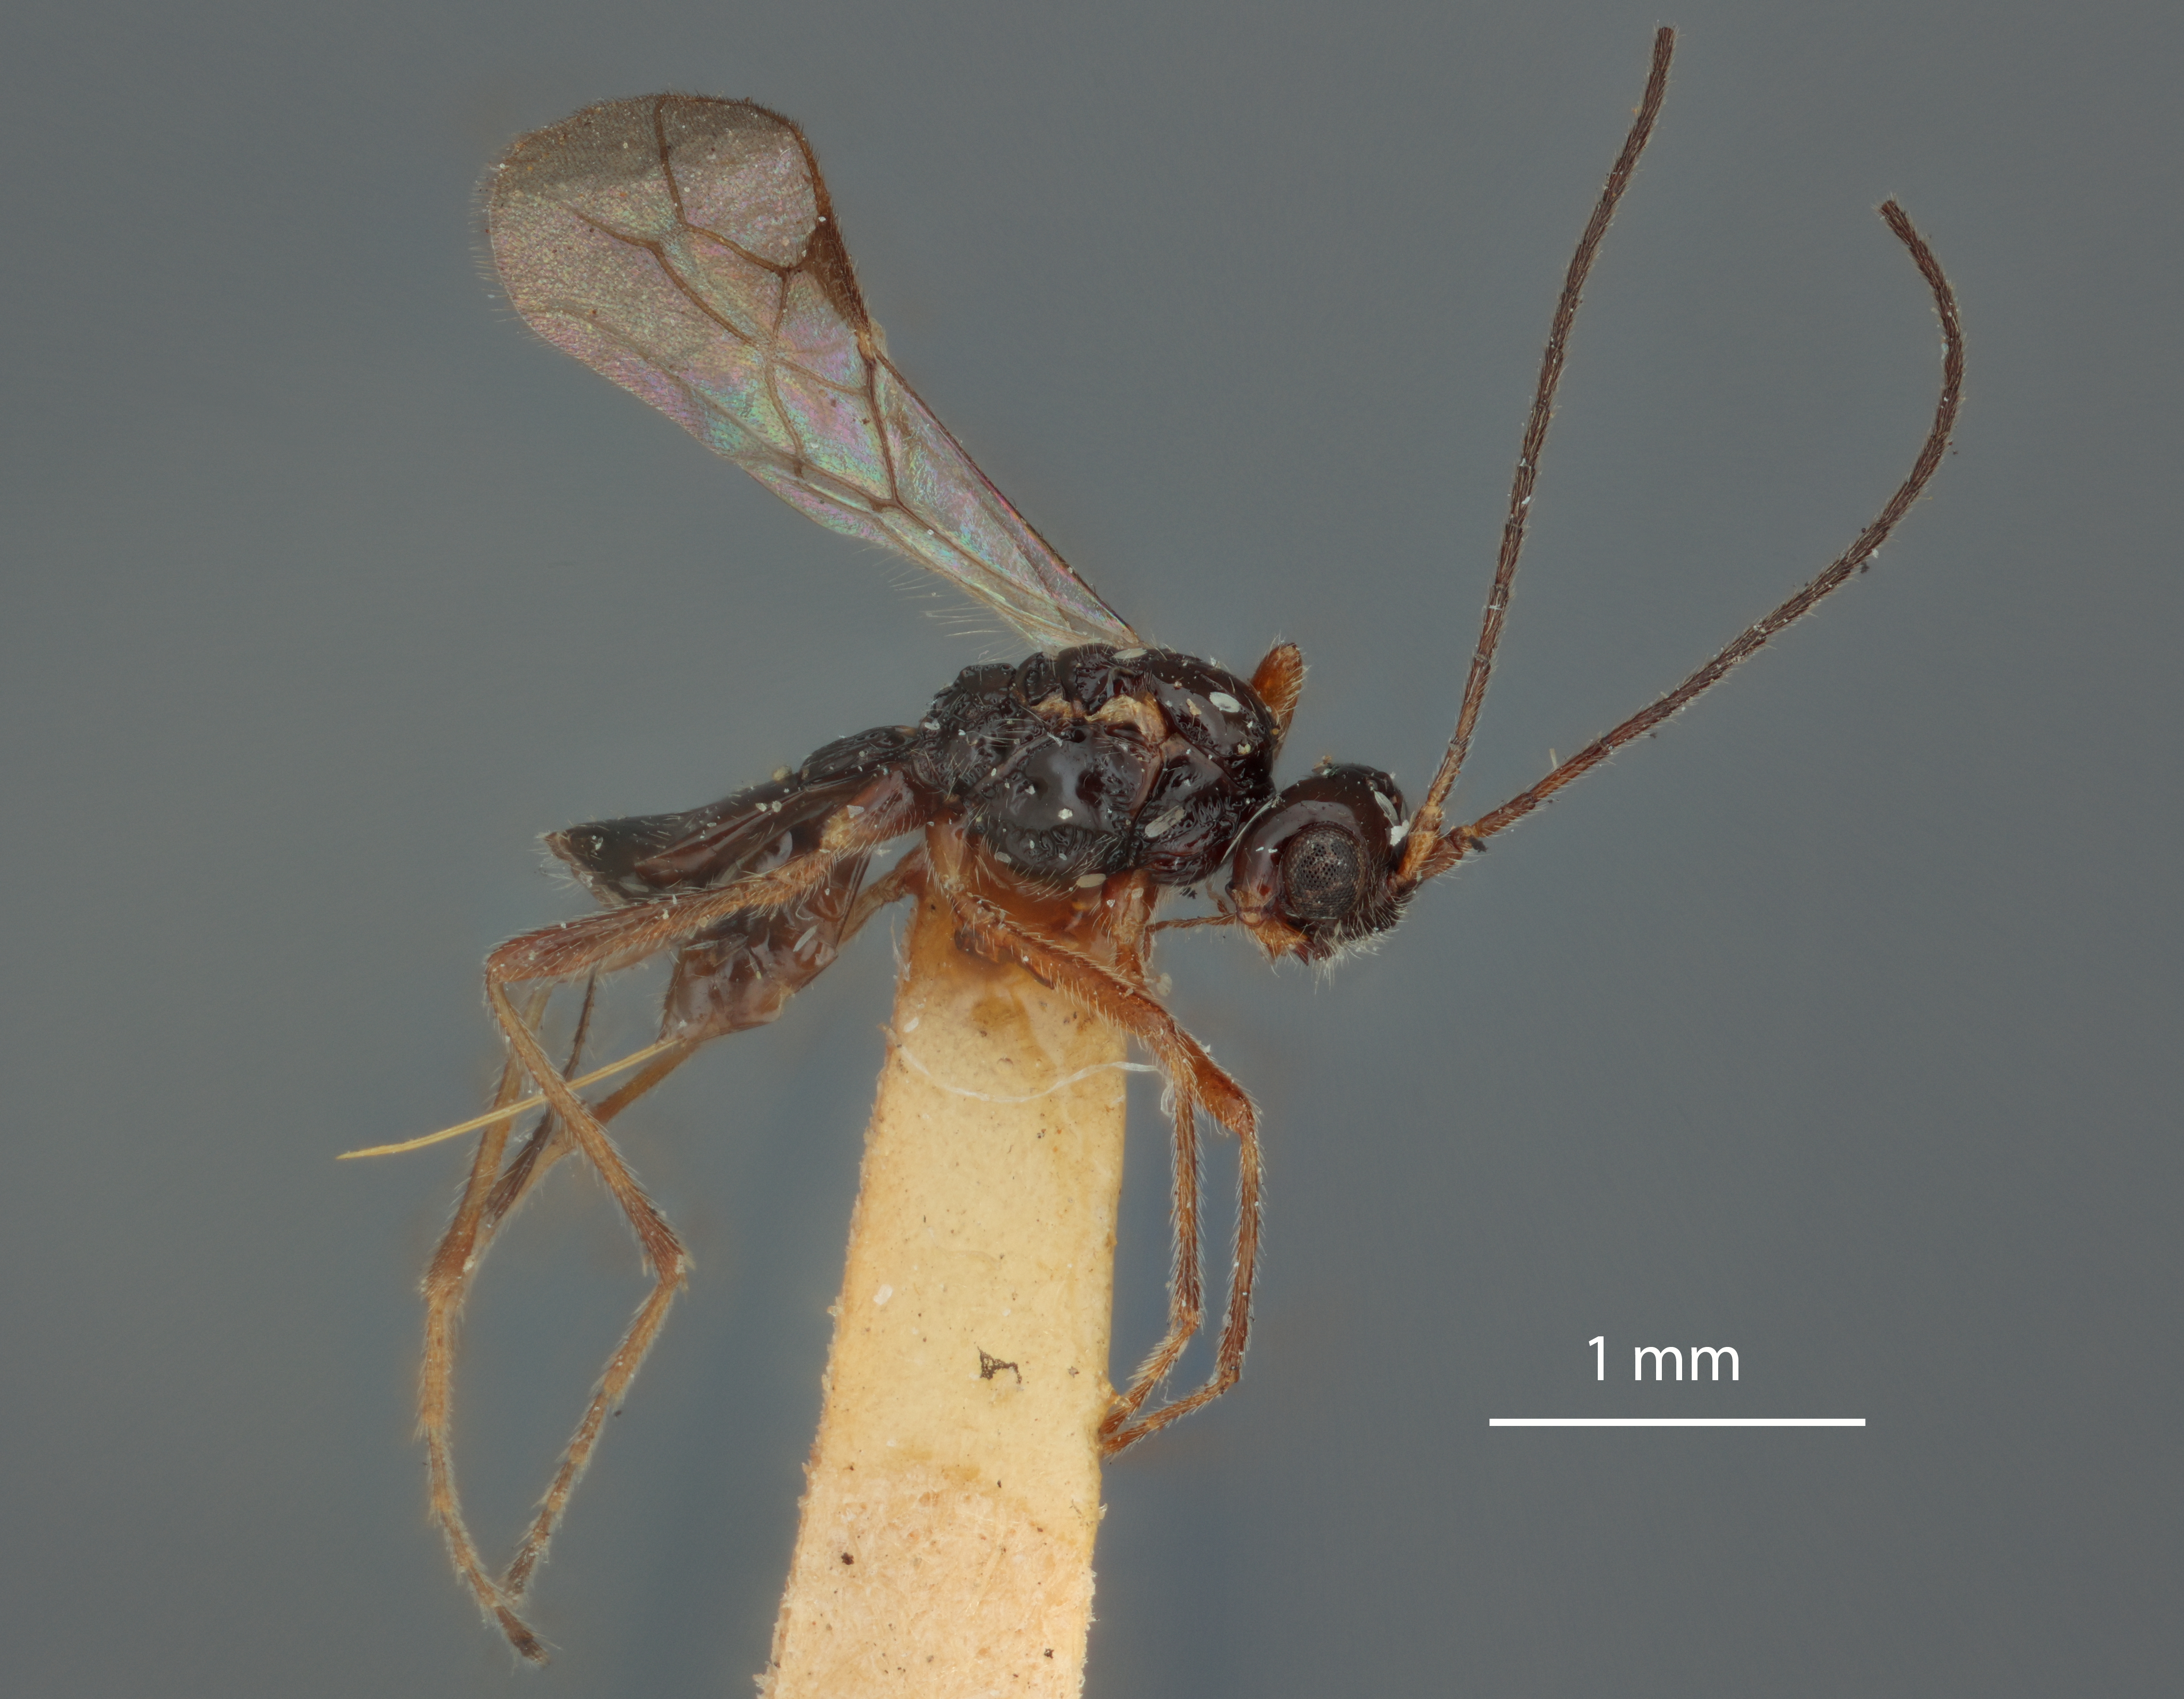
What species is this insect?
Phaenocarpa reticulata
